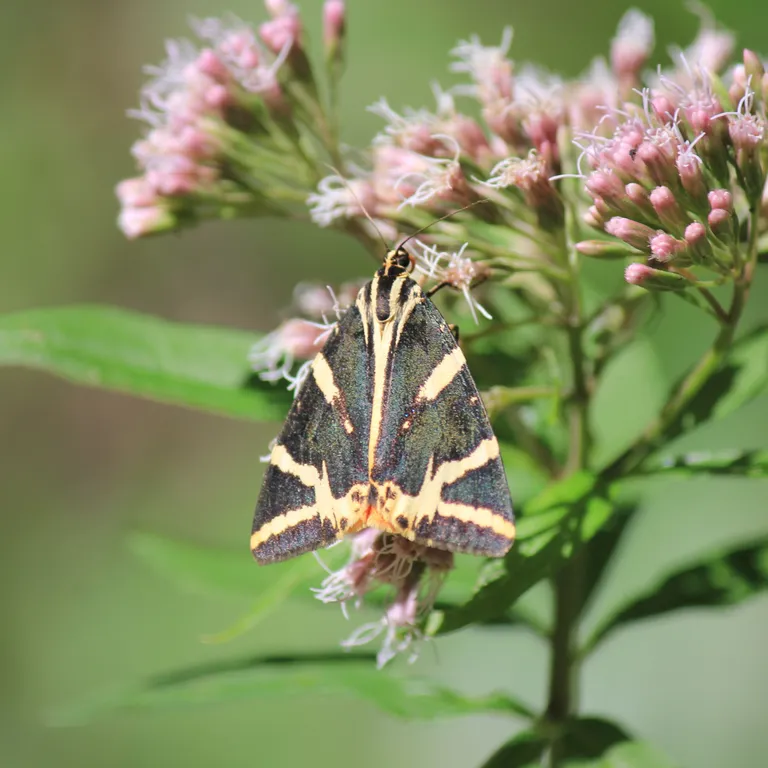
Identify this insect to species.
Euplagia quadripunctaria
